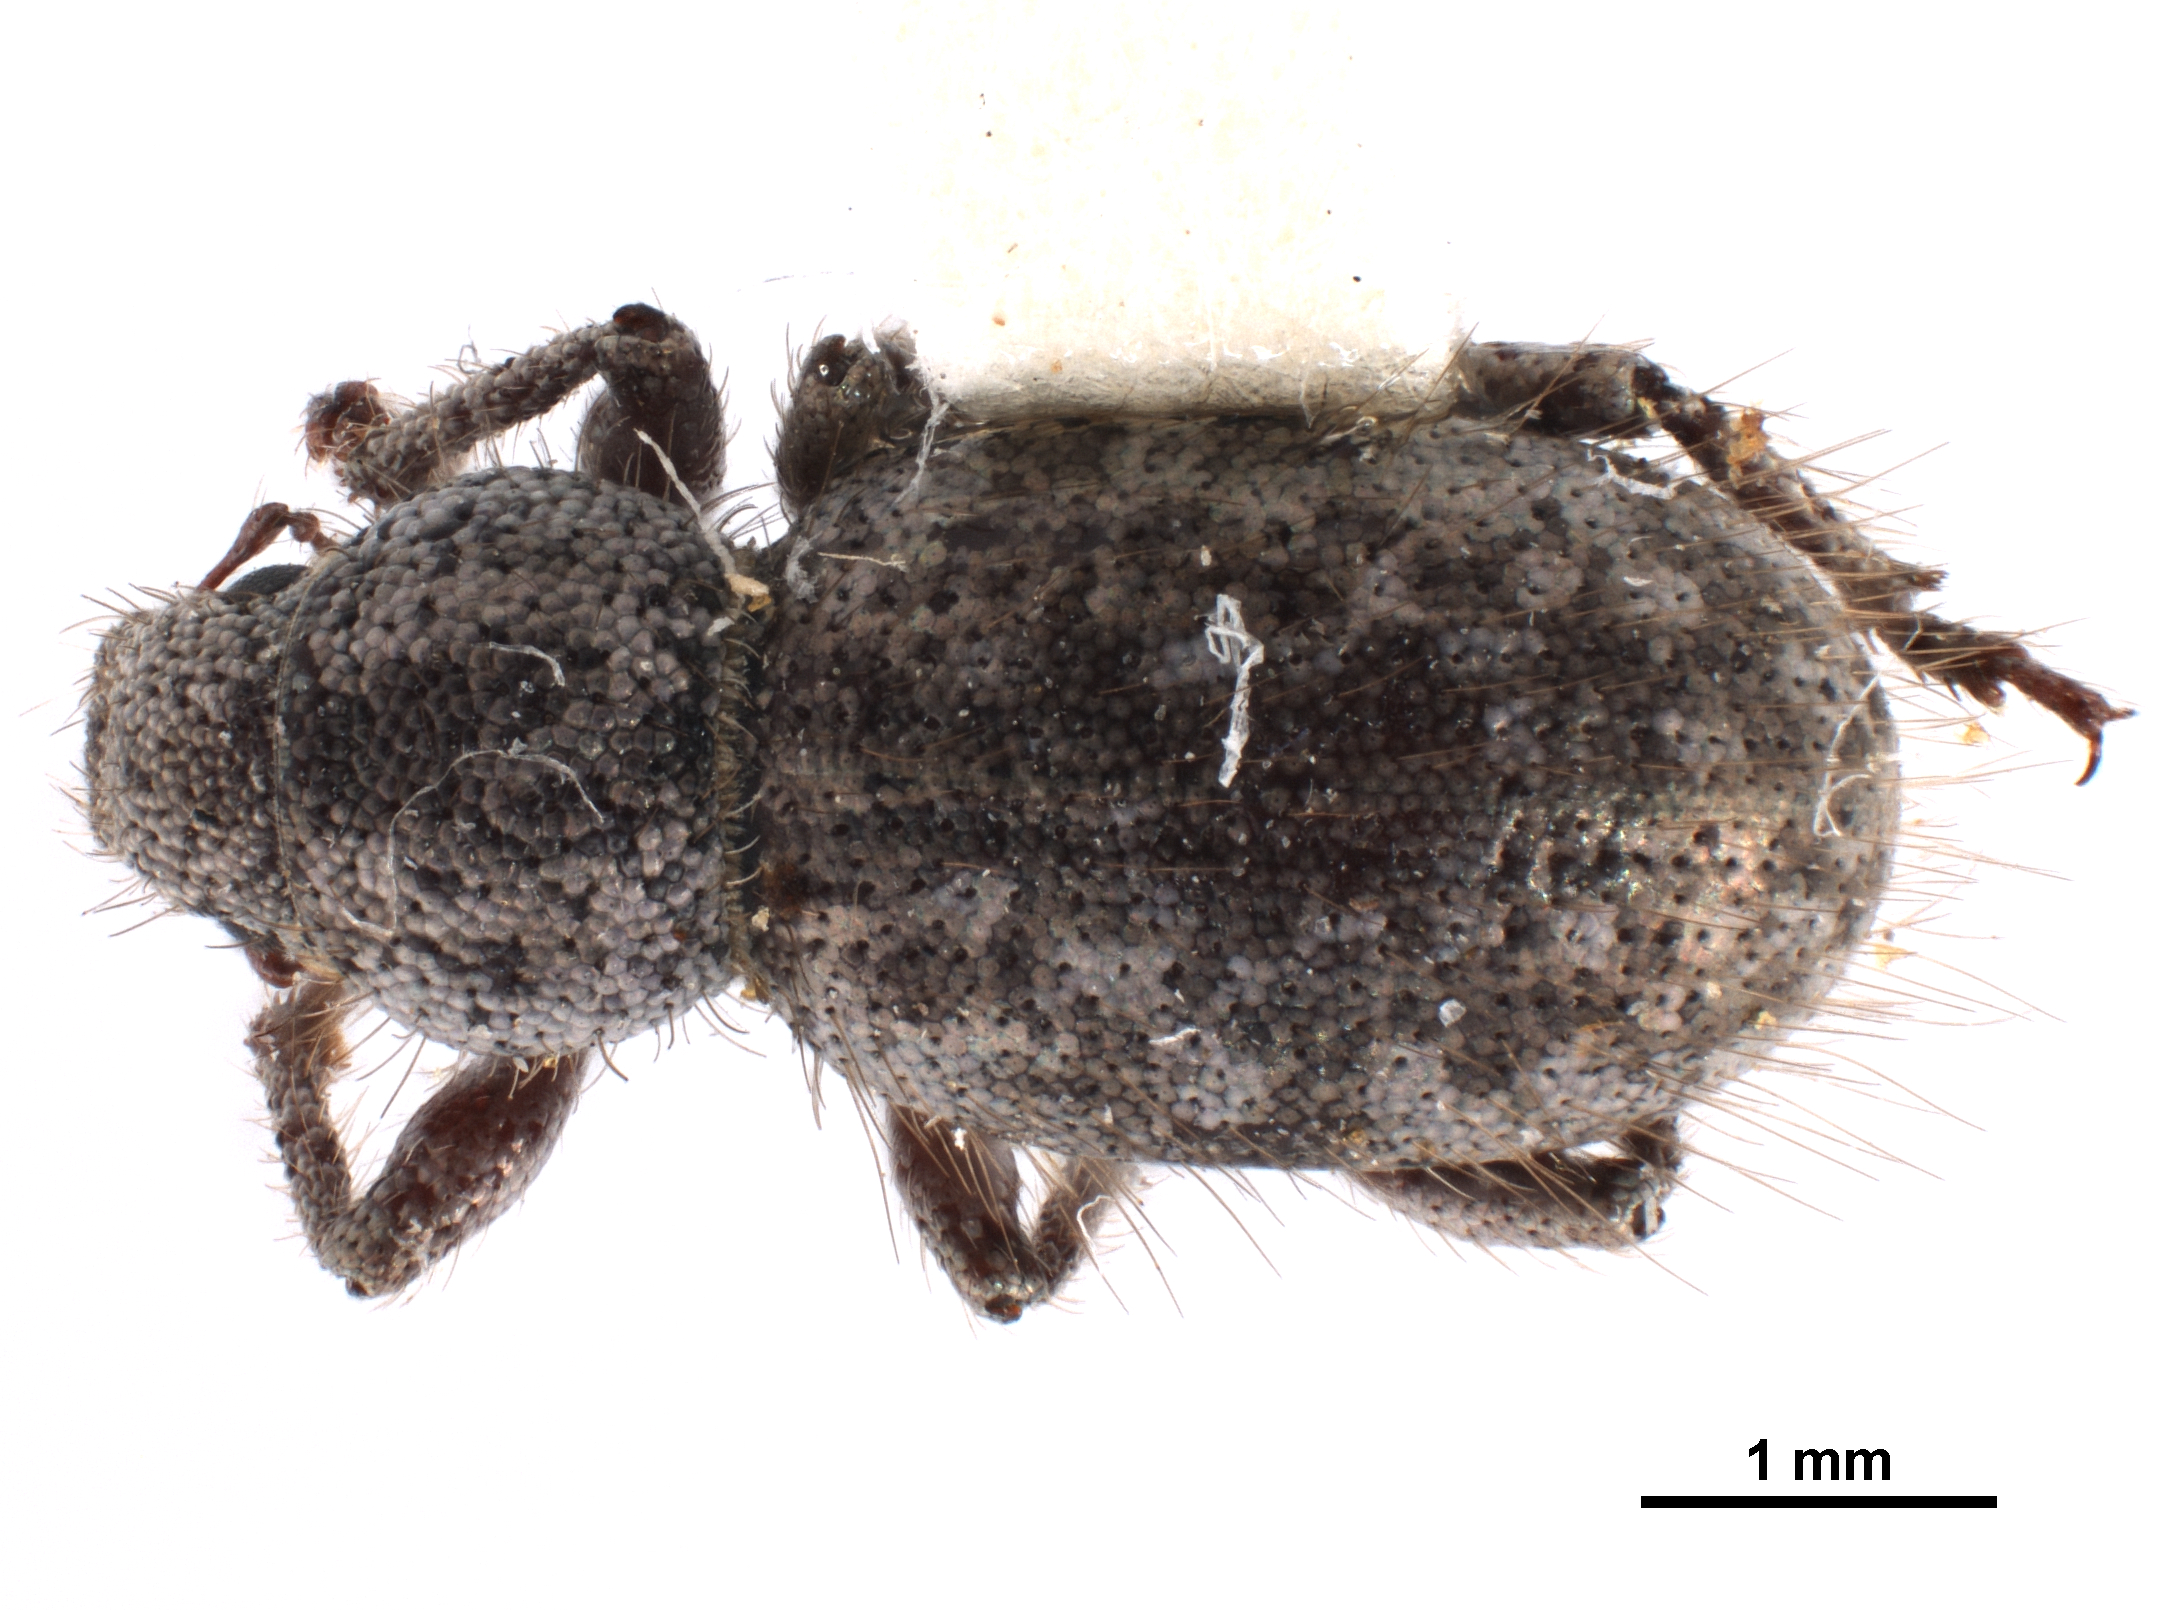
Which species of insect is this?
Miloderes setosus
